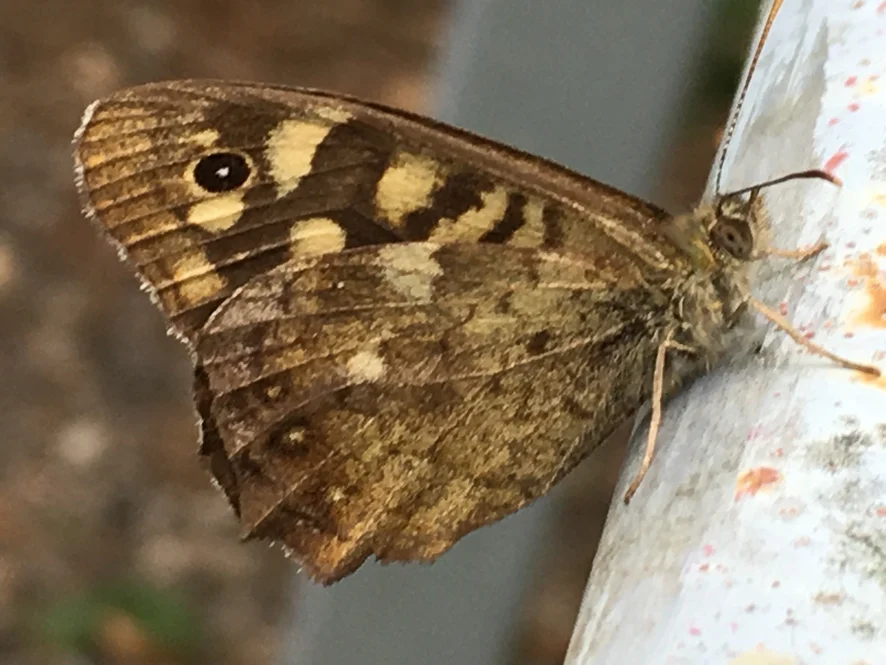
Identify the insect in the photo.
Pararge aegeria
